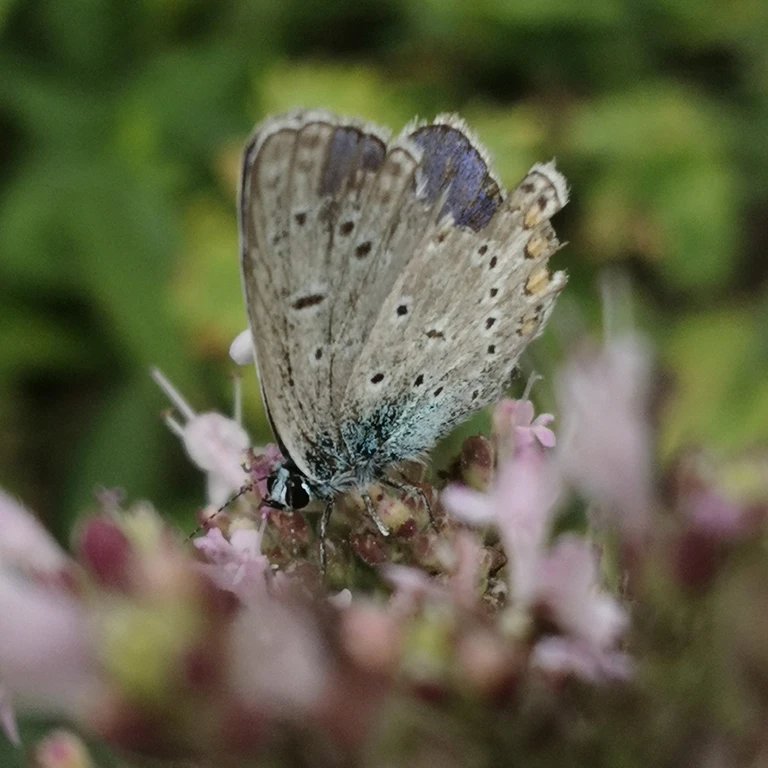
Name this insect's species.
Polyommatus icarus
